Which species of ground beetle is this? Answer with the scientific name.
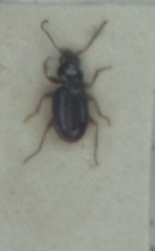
Bembidion gilvipes
